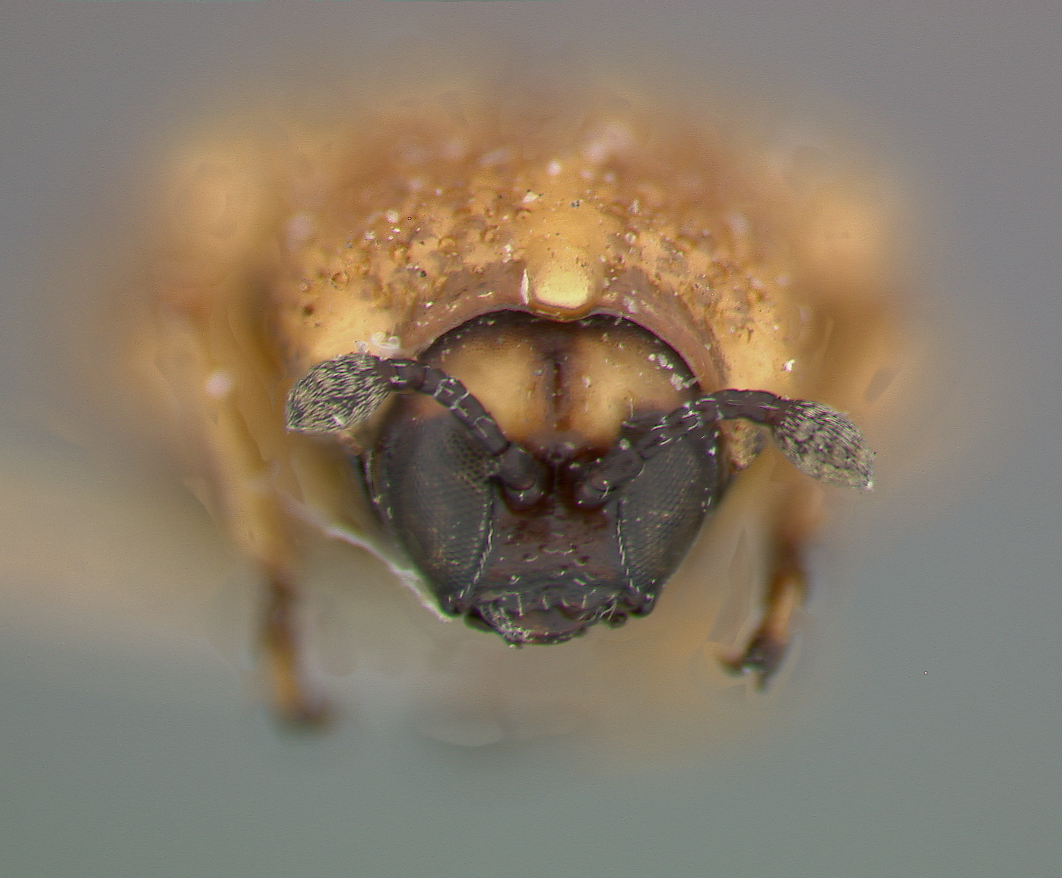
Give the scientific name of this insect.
Stenopodius flavidus
